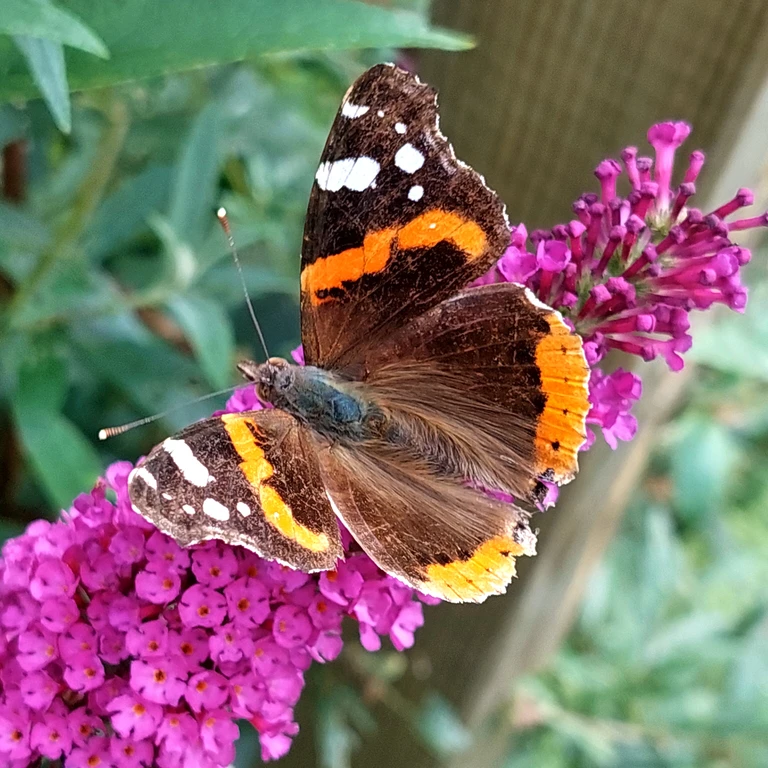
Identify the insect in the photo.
Vanessa atalanta
